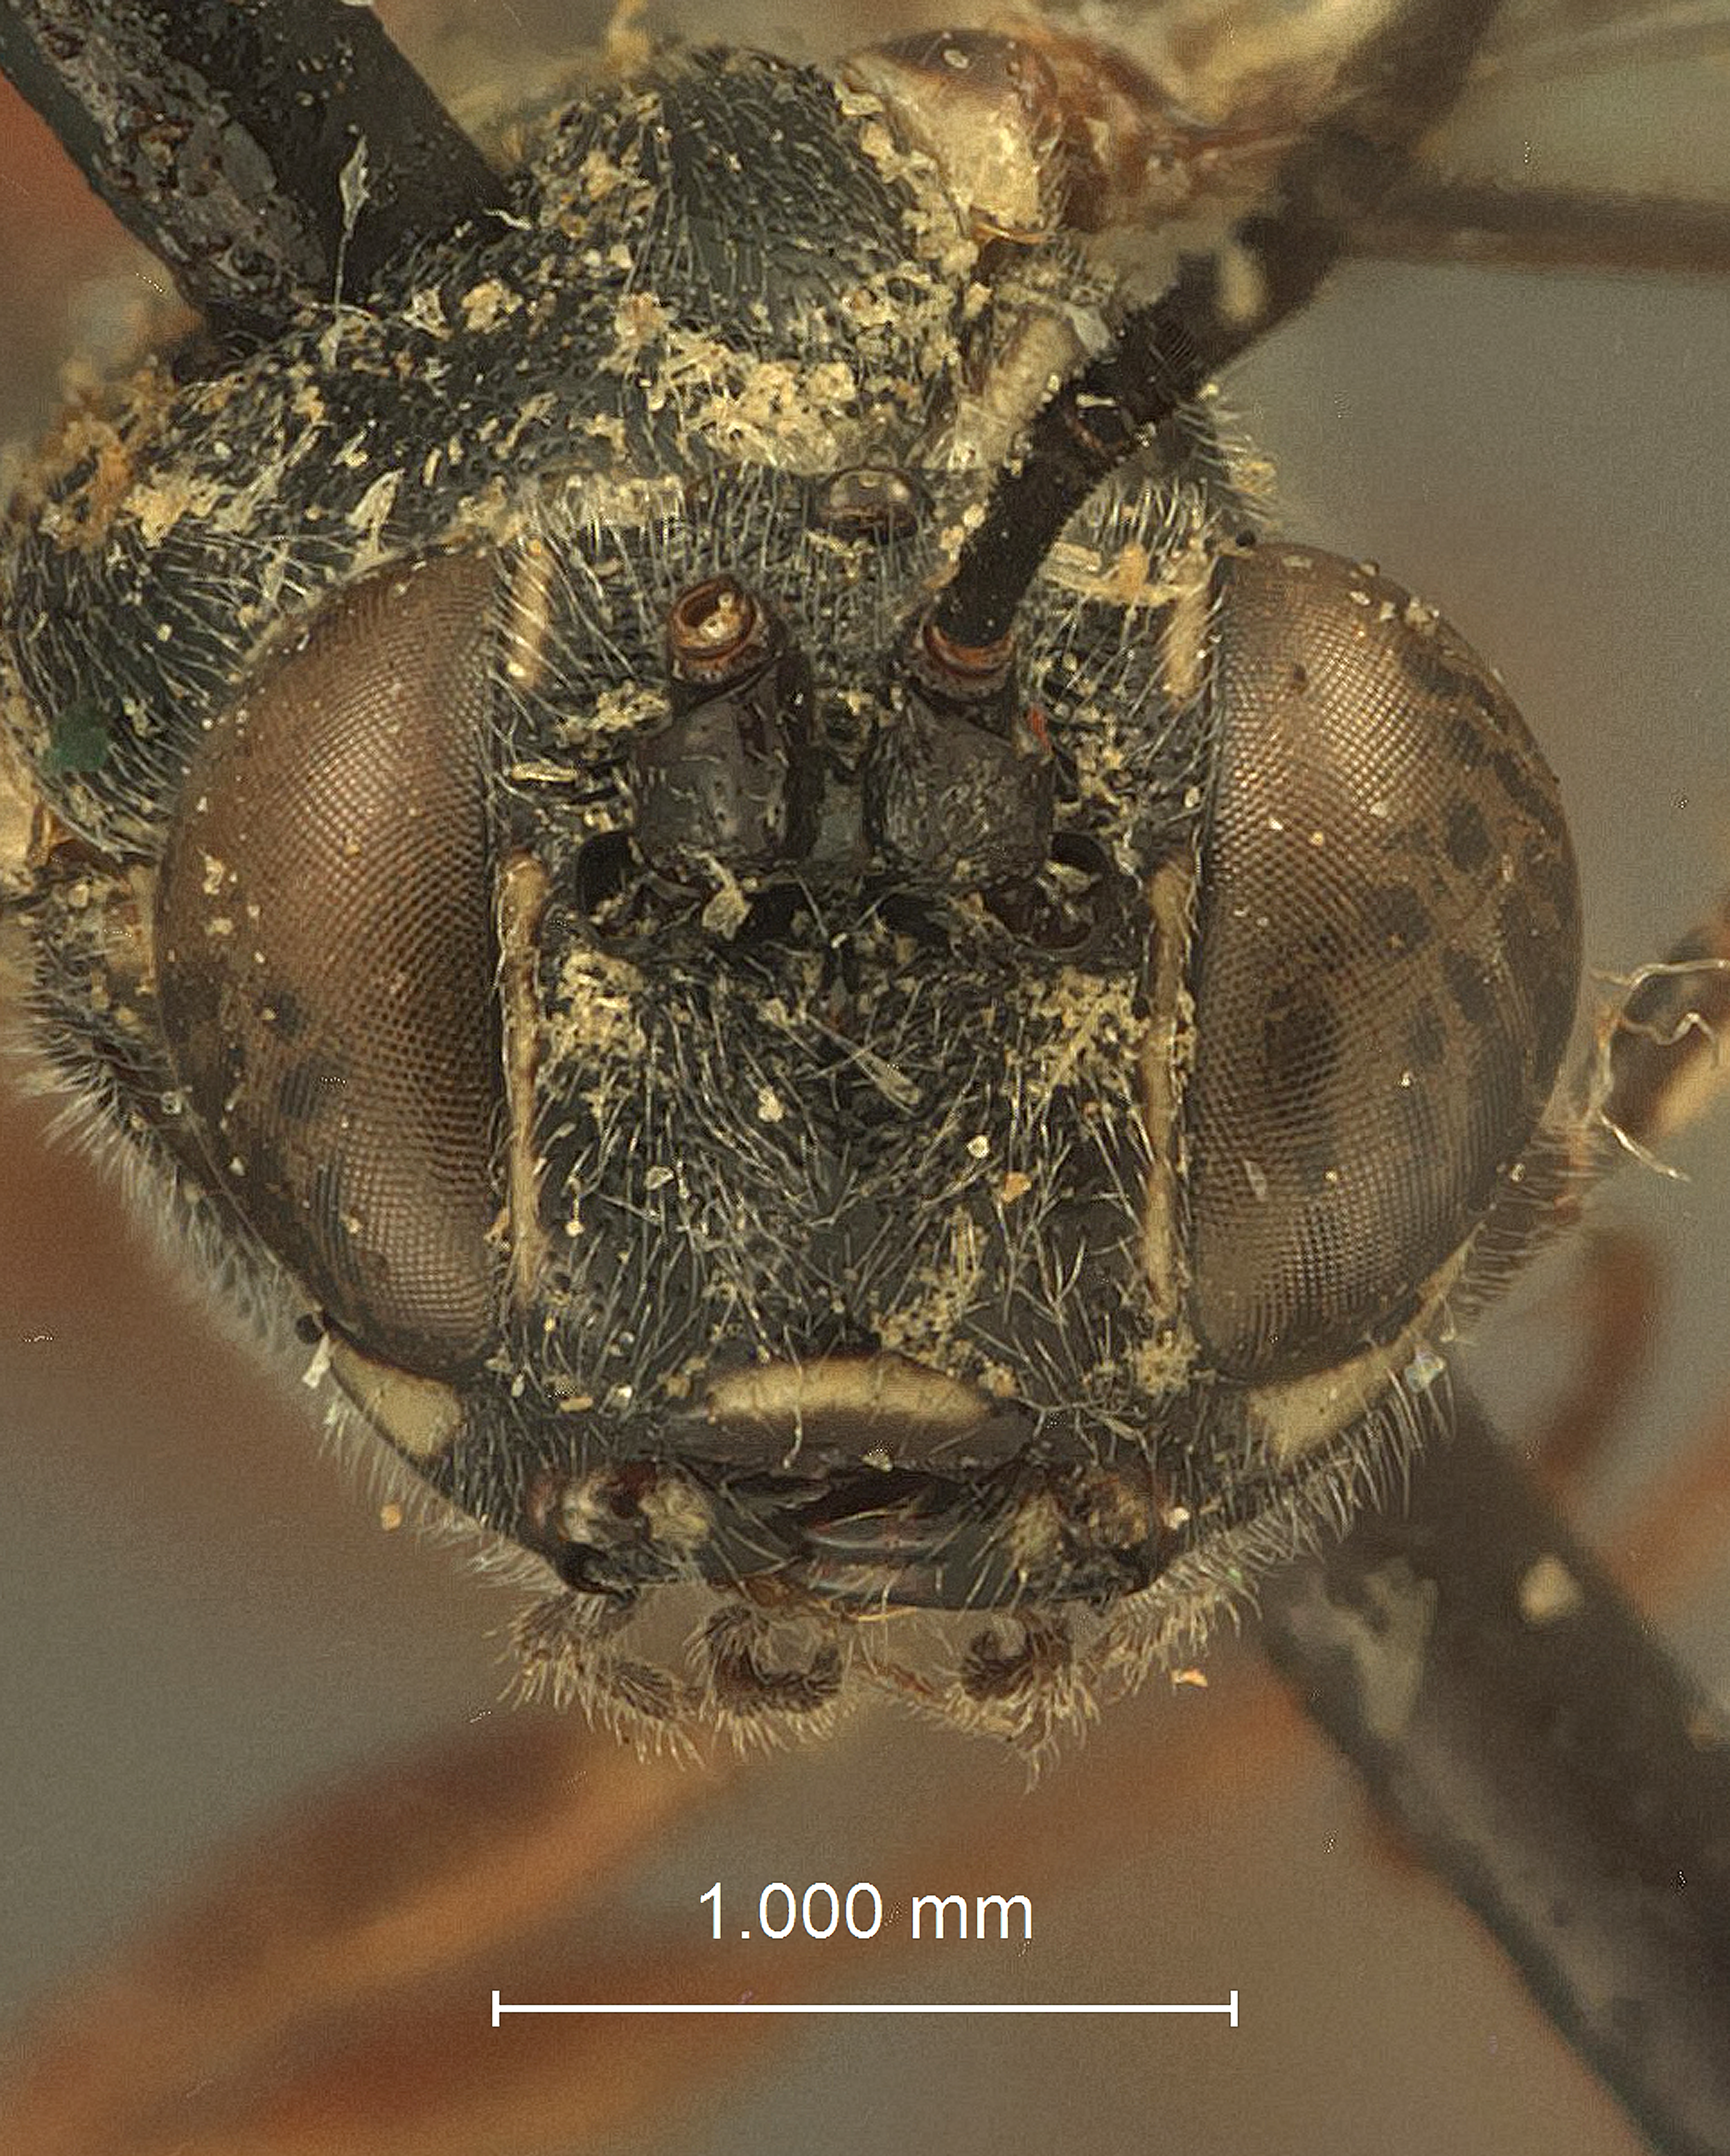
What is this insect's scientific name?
Cryptohelcostizus rufigaster
